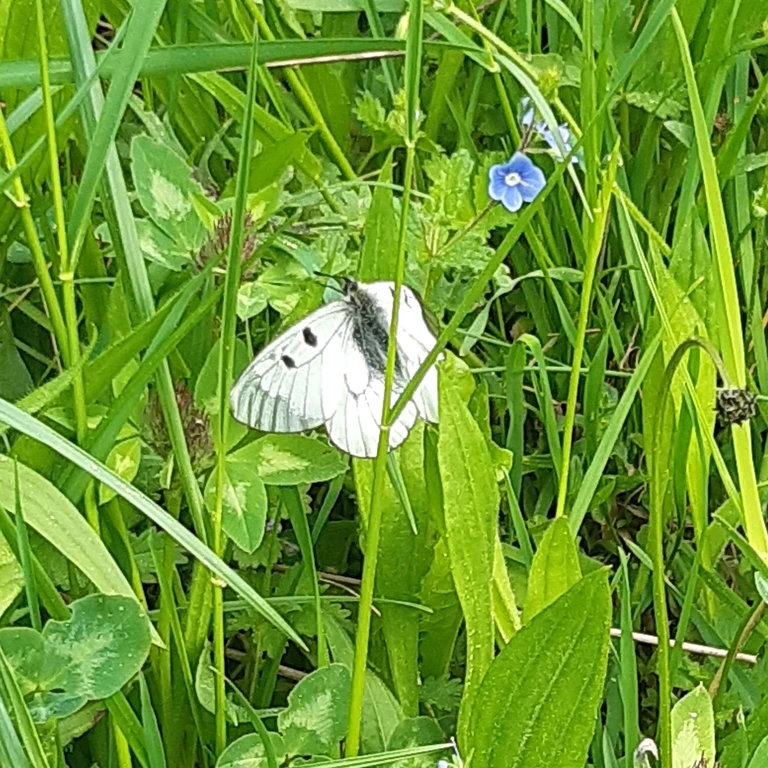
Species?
Parnassius mnemosyne
